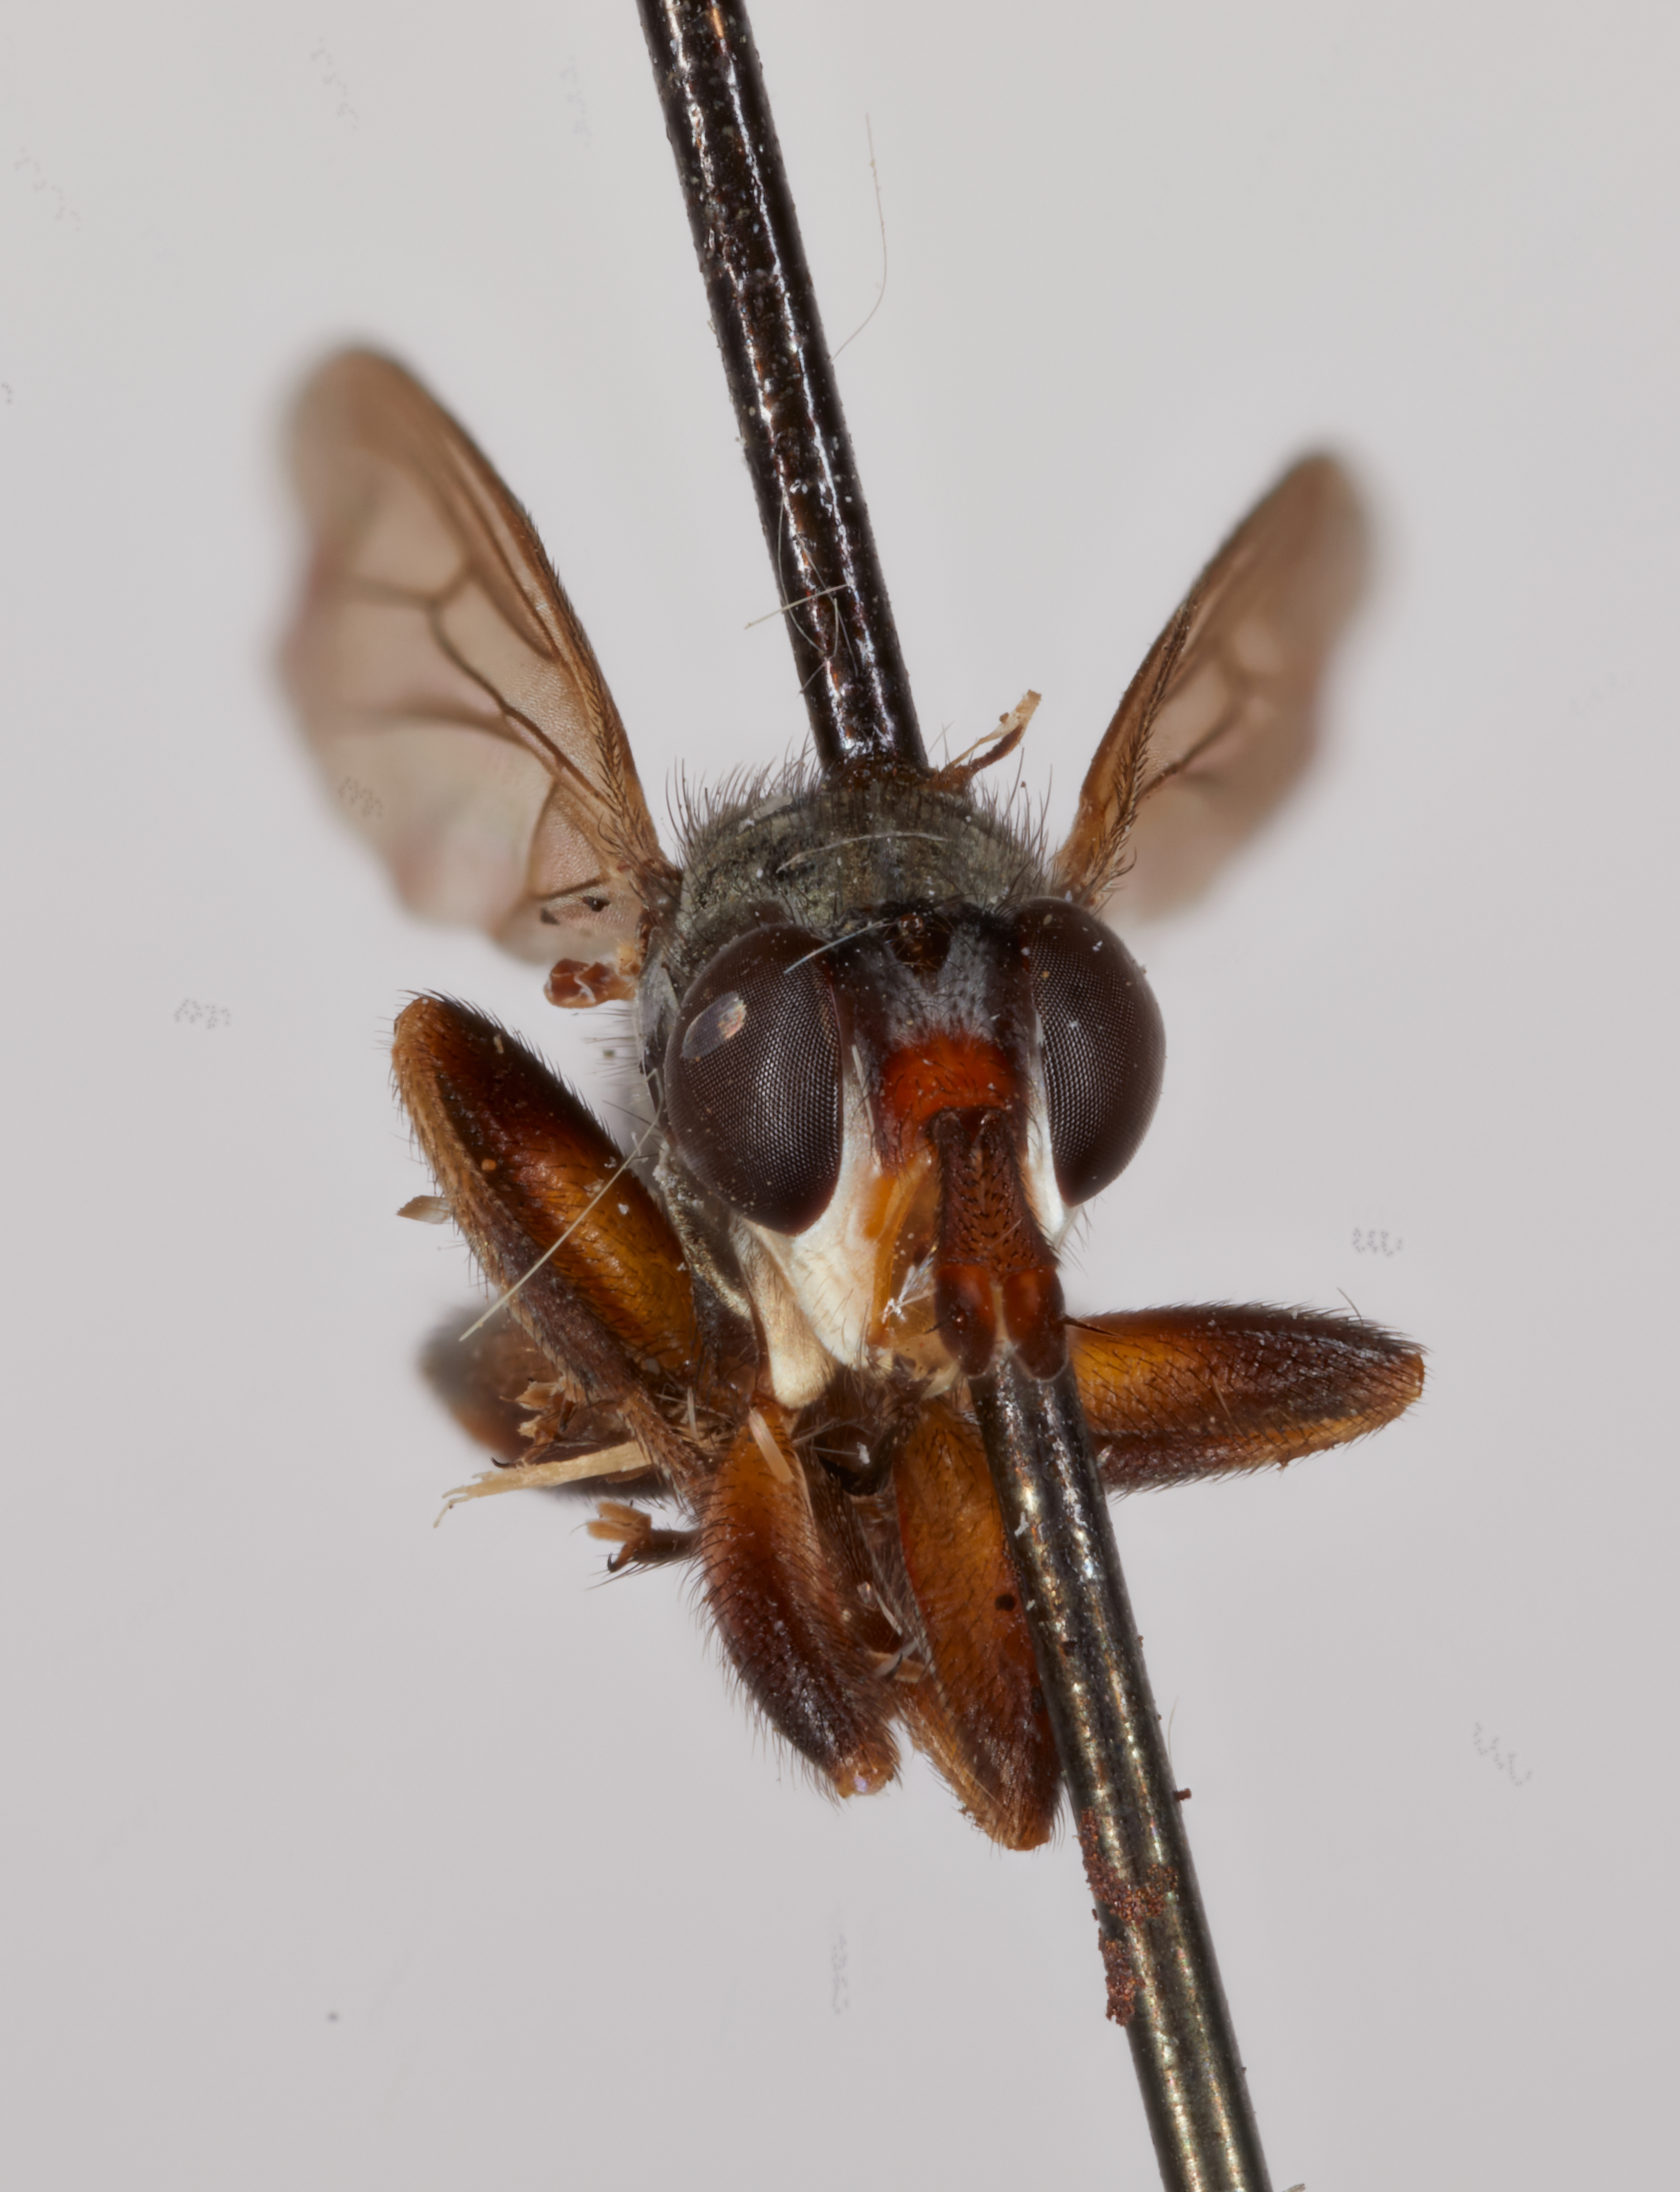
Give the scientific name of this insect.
Thecophora sauteri (also Occemyia sauteri)
